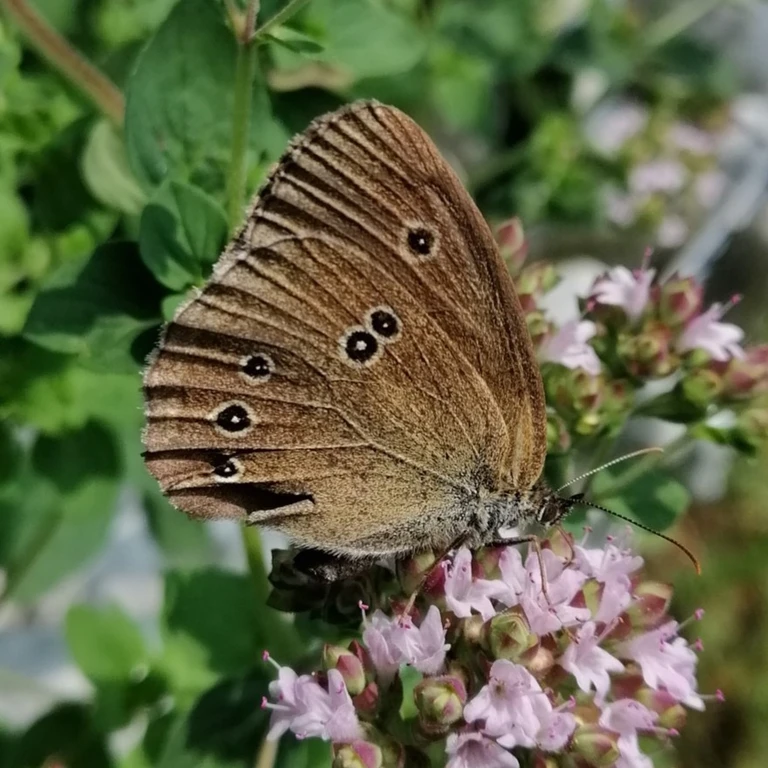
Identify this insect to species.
Aphantopus hyperantus
